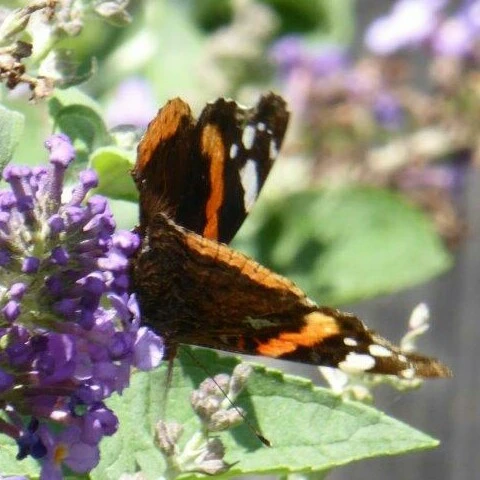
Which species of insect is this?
Vanessa atalanta
